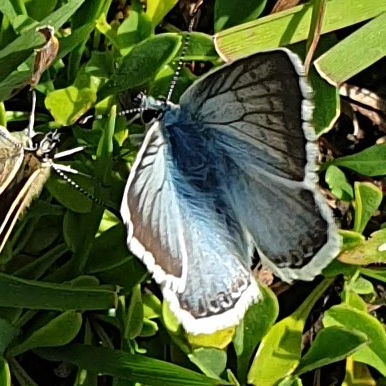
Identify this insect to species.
Lysandra coridon
